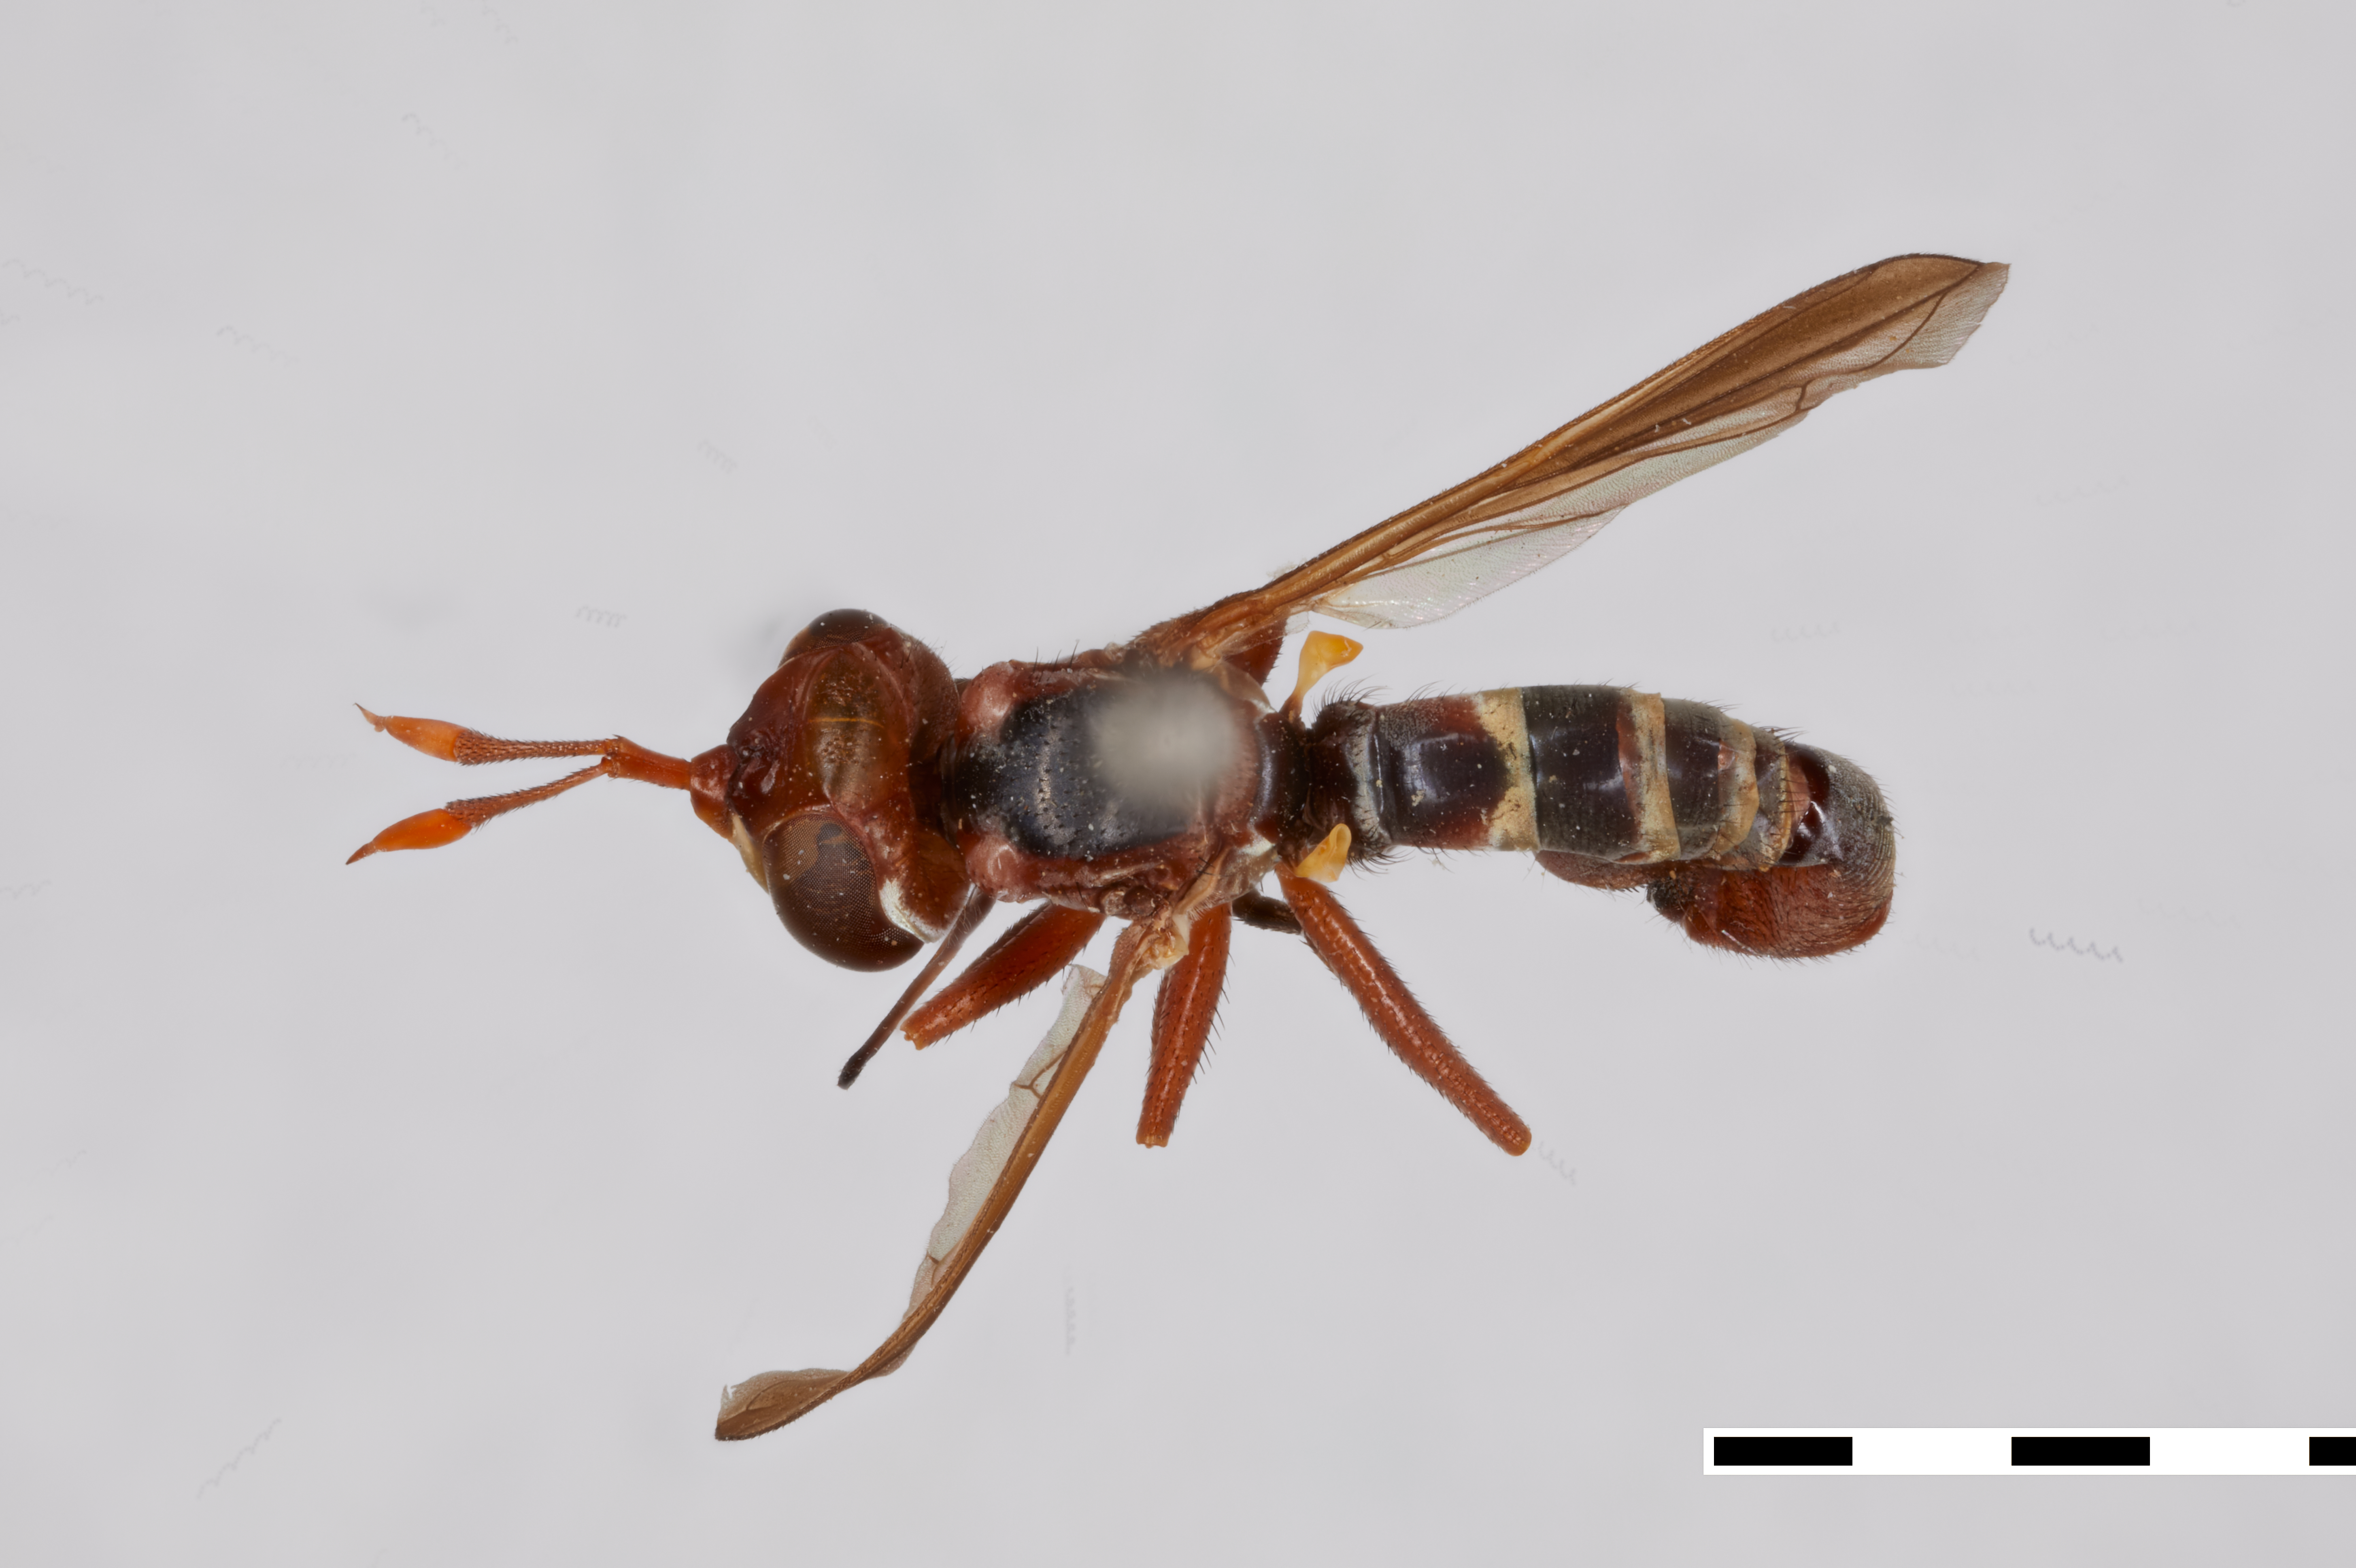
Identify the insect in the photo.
Conops stylatus
